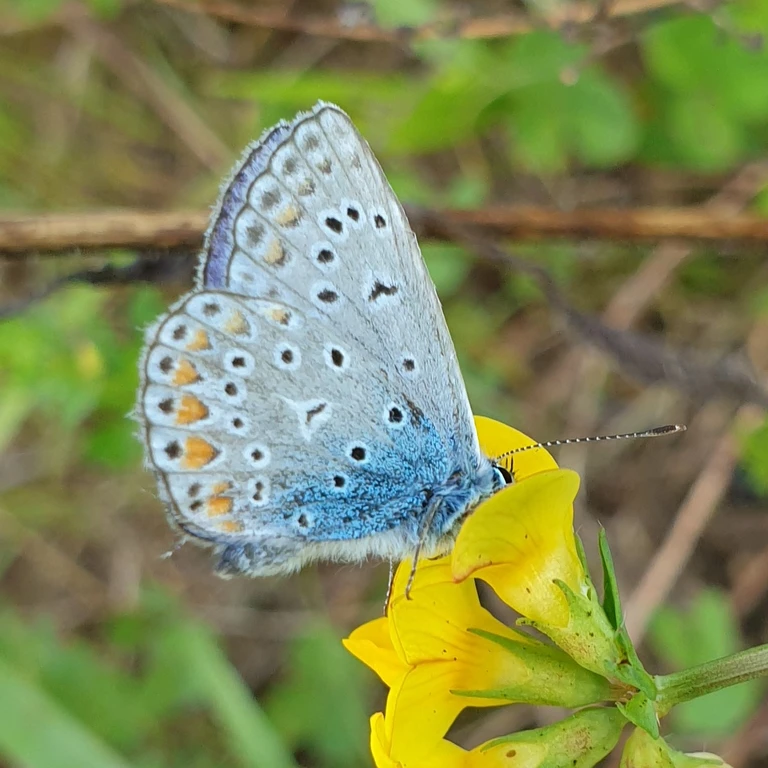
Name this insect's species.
Polyommatus icarus
